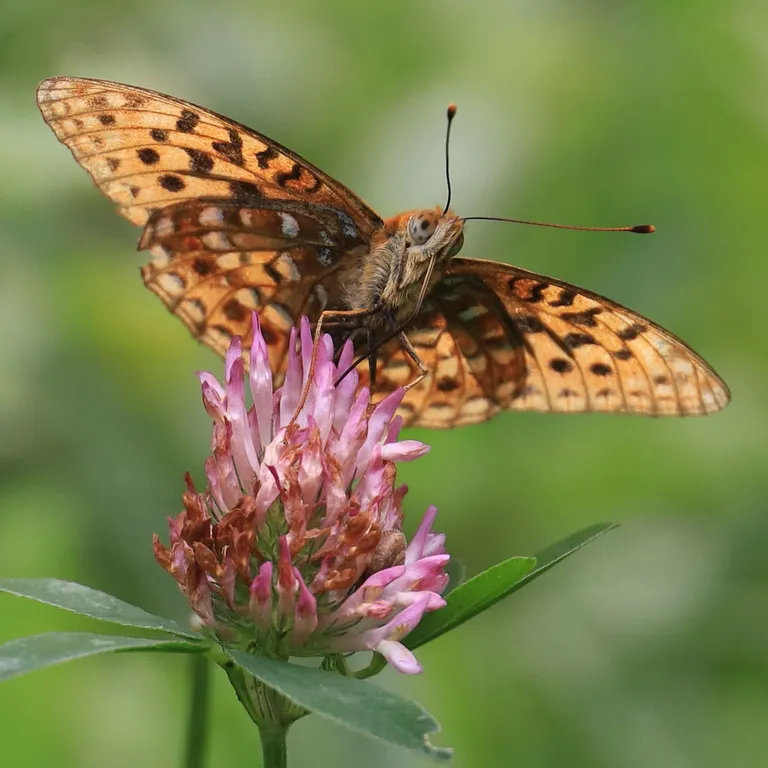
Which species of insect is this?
Fabriciana adippe
